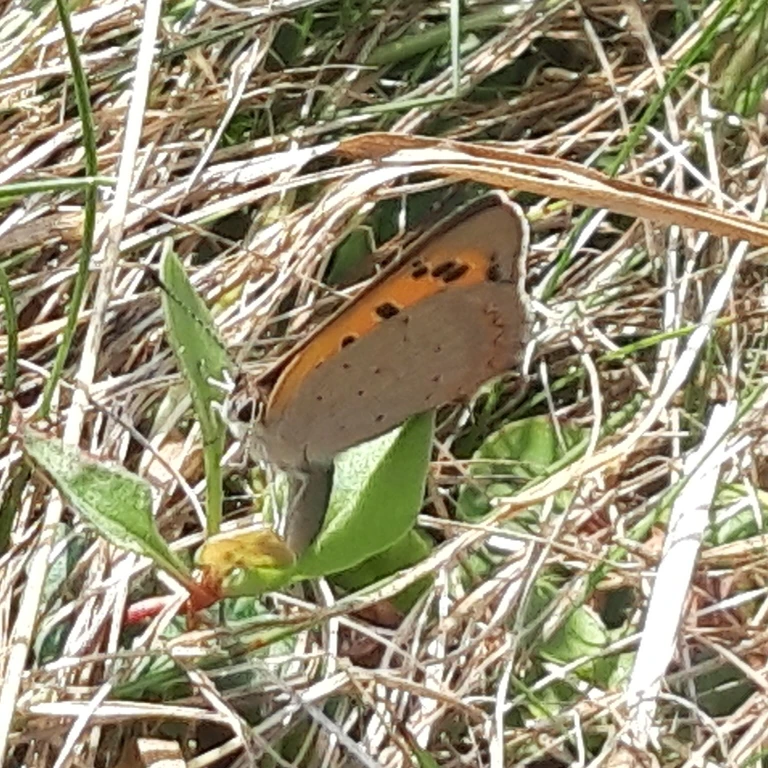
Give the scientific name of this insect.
Lycaena phlaeas
